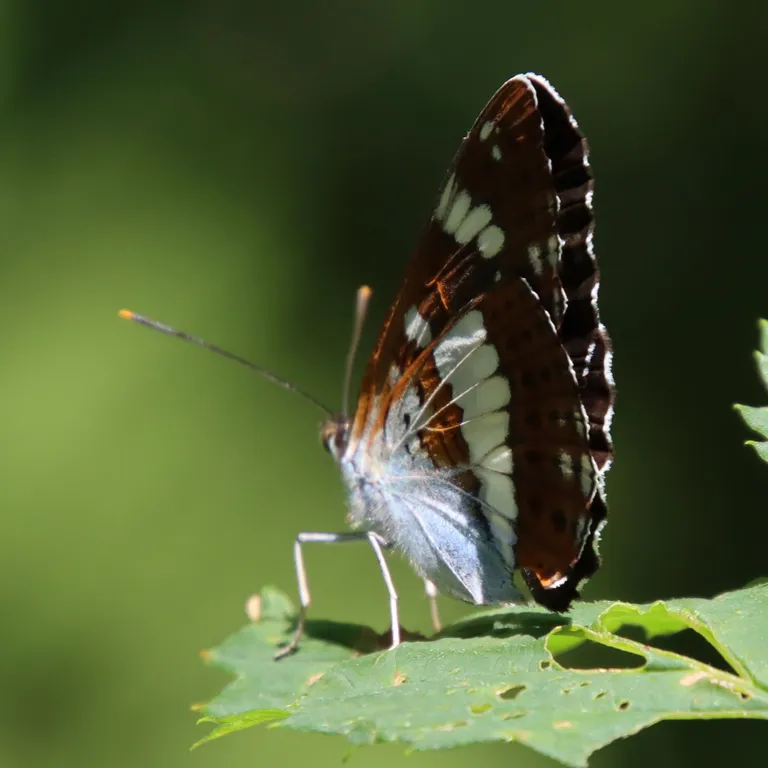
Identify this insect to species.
Limenitis camilla (also Ladoga camilla)
